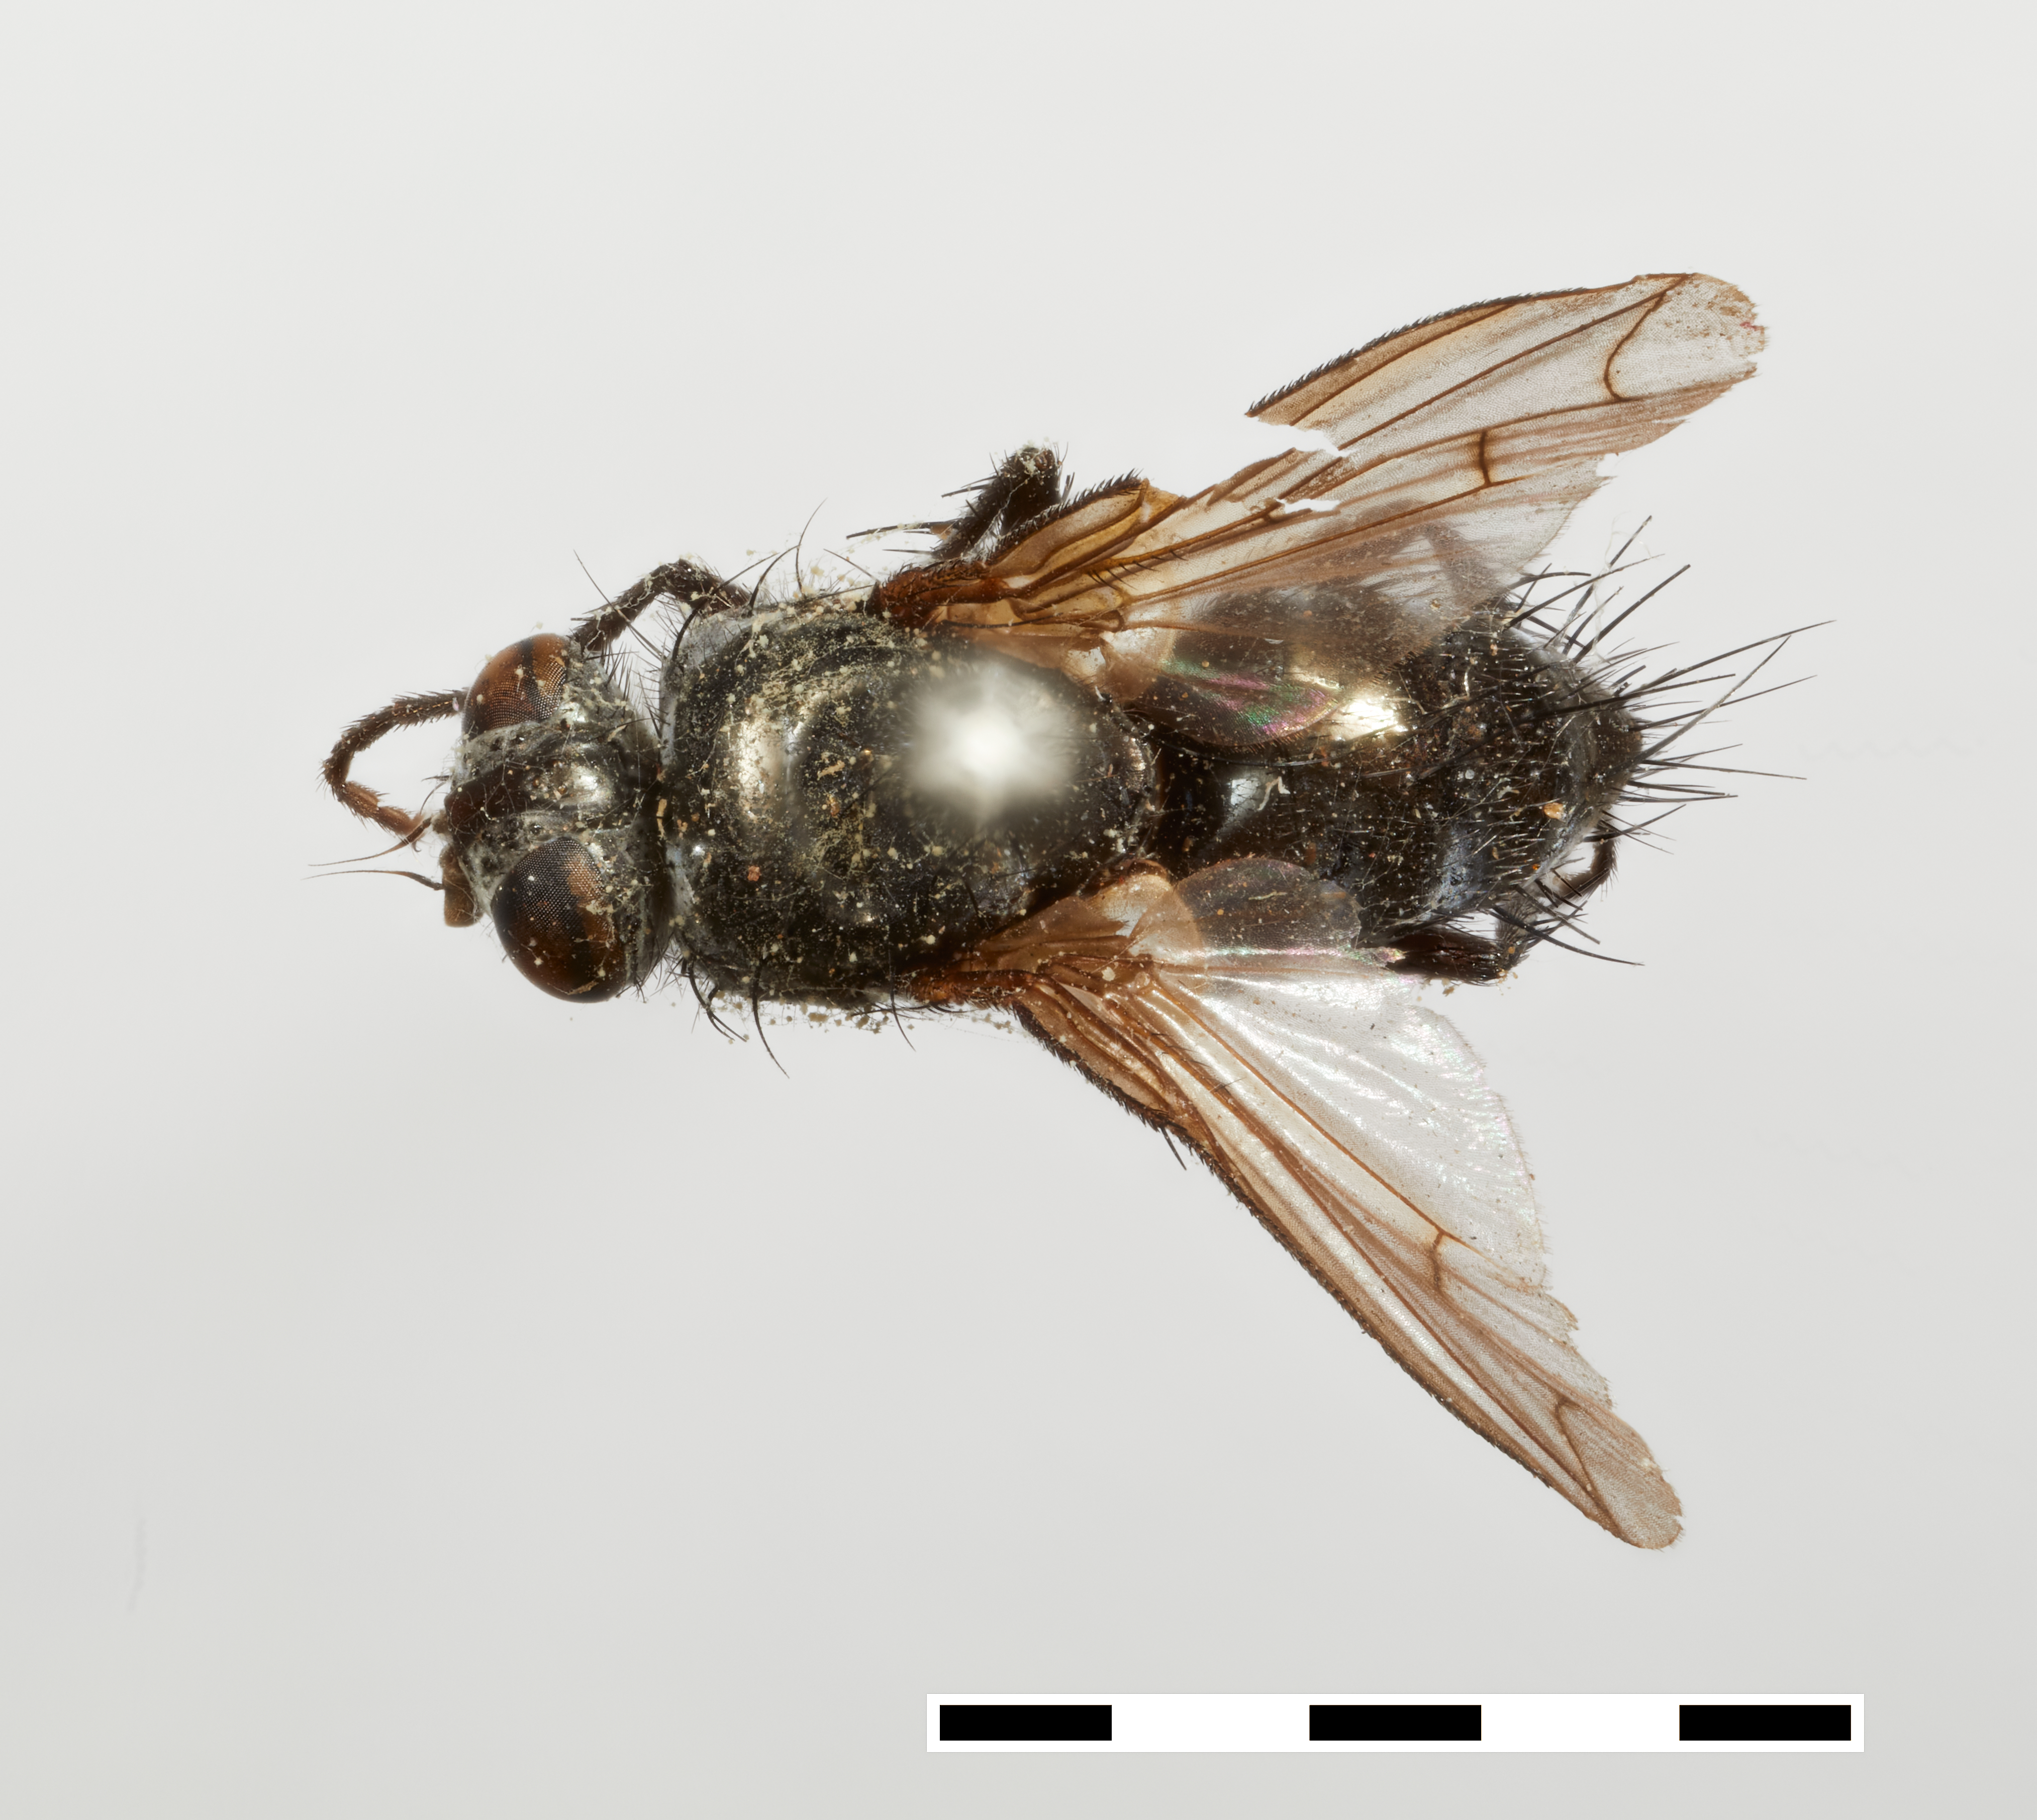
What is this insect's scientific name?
Prophorichaeta philippina
